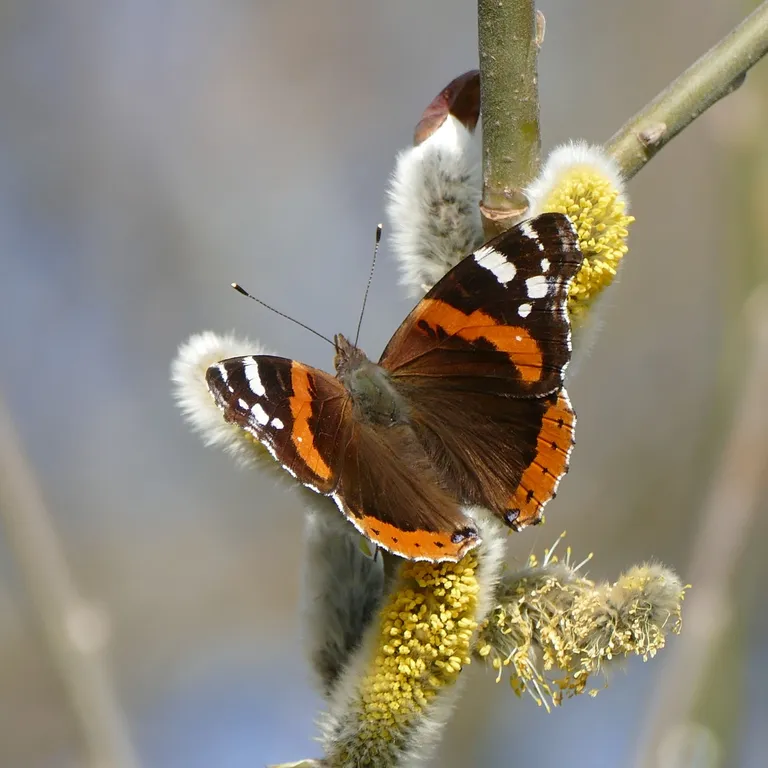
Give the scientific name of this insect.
Vanessa atalanta
